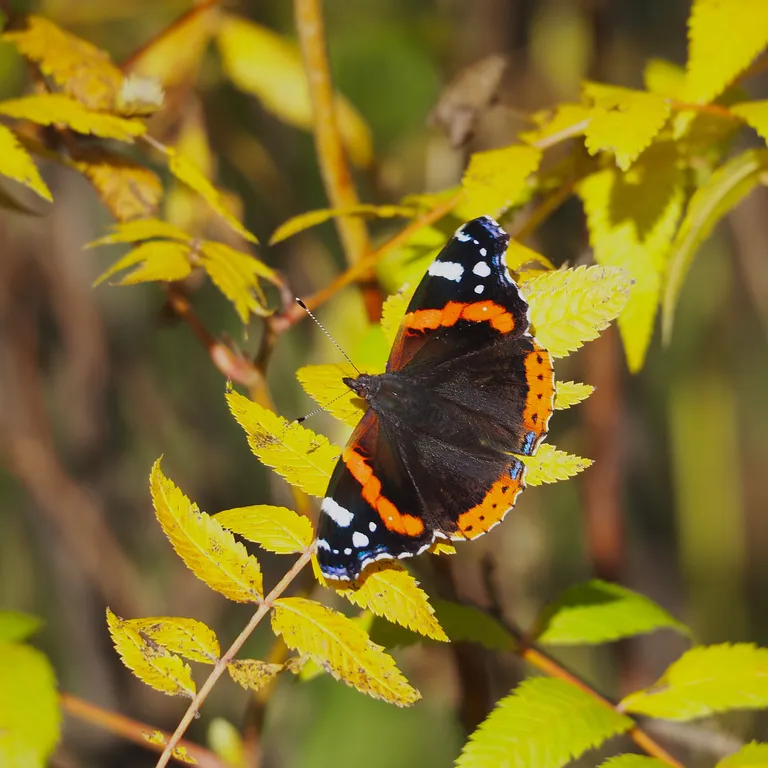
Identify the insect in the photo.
Vanessa atalanta
